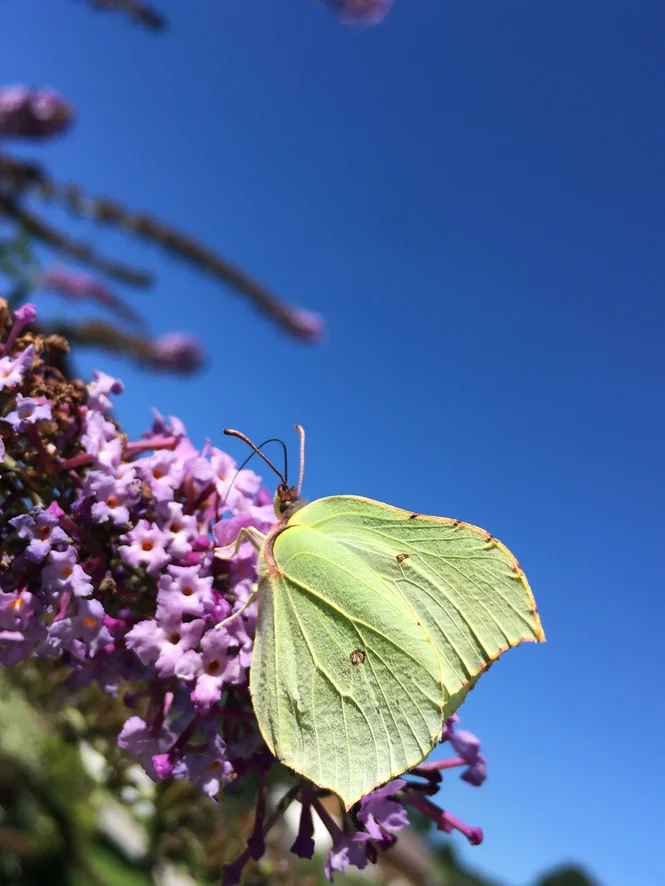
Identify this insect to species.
Gonepteryx rhamni
